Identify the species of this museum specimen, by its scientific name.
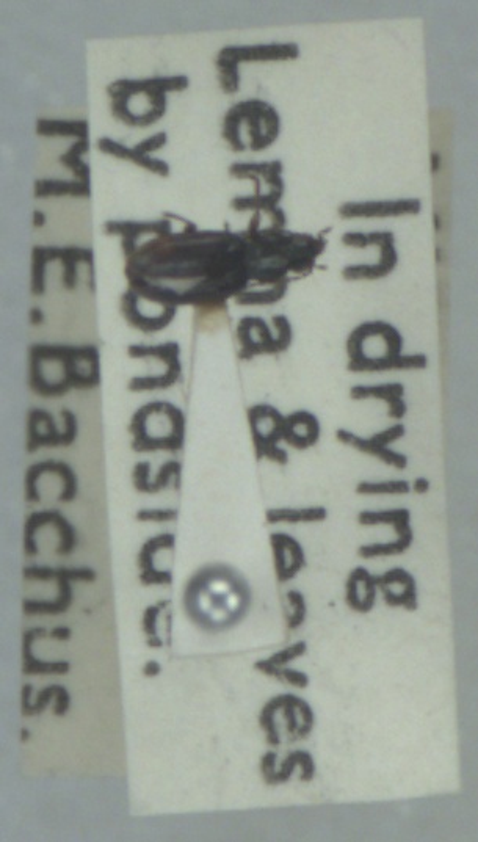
Bembidion clarkei
